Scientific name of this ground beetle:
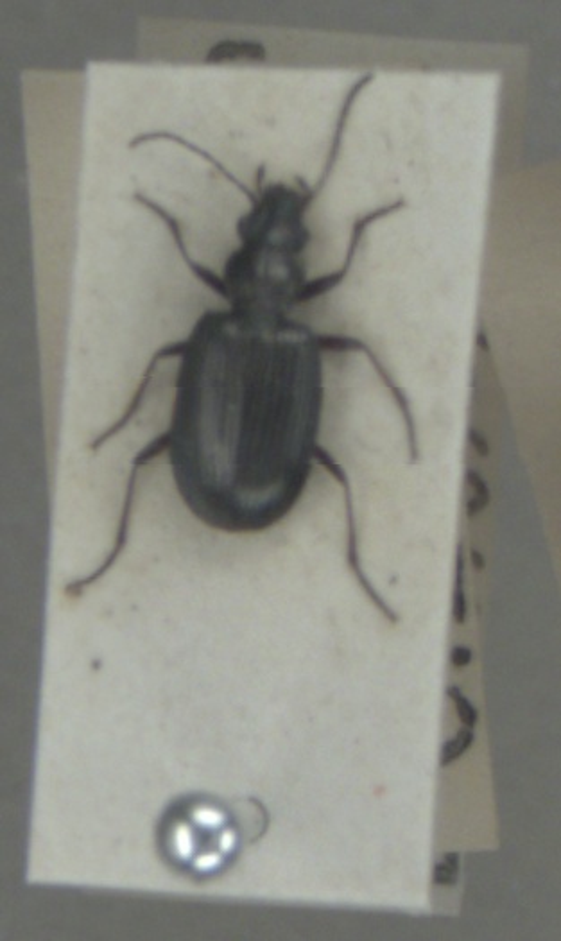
Bembidion punctulatum
